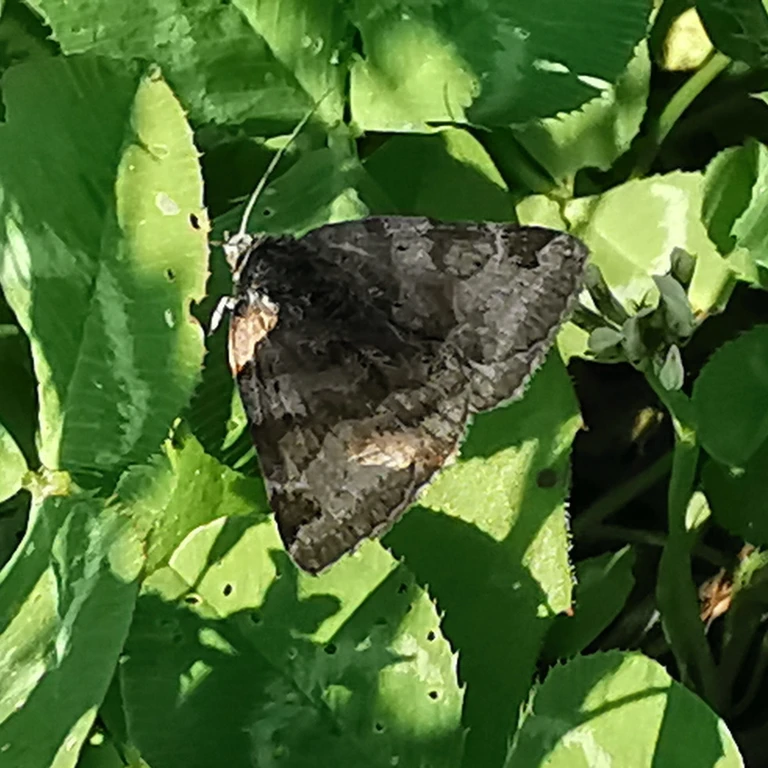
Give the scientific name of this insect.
Euclidia glyphica
